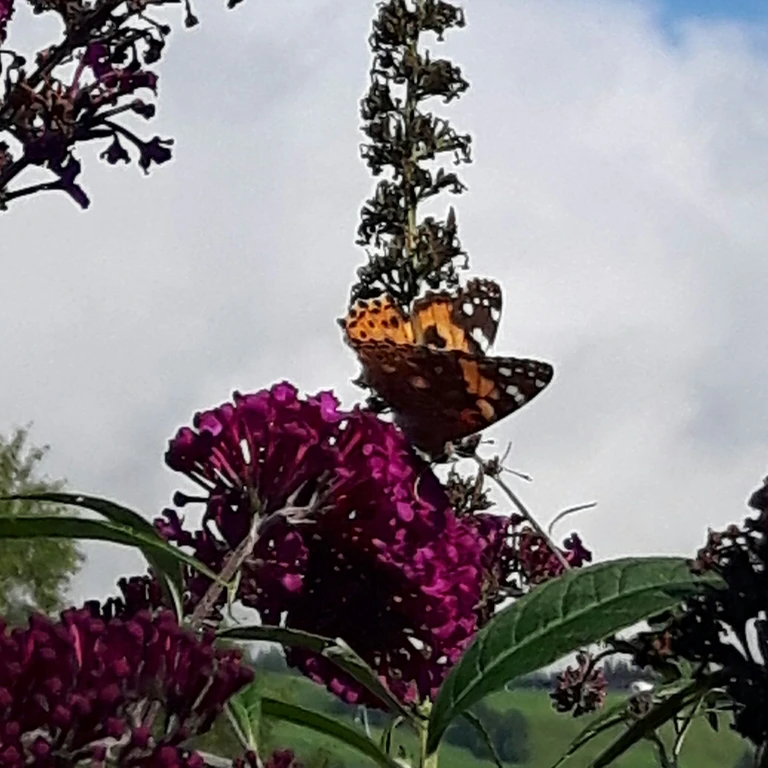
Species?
Vanessa cardui
